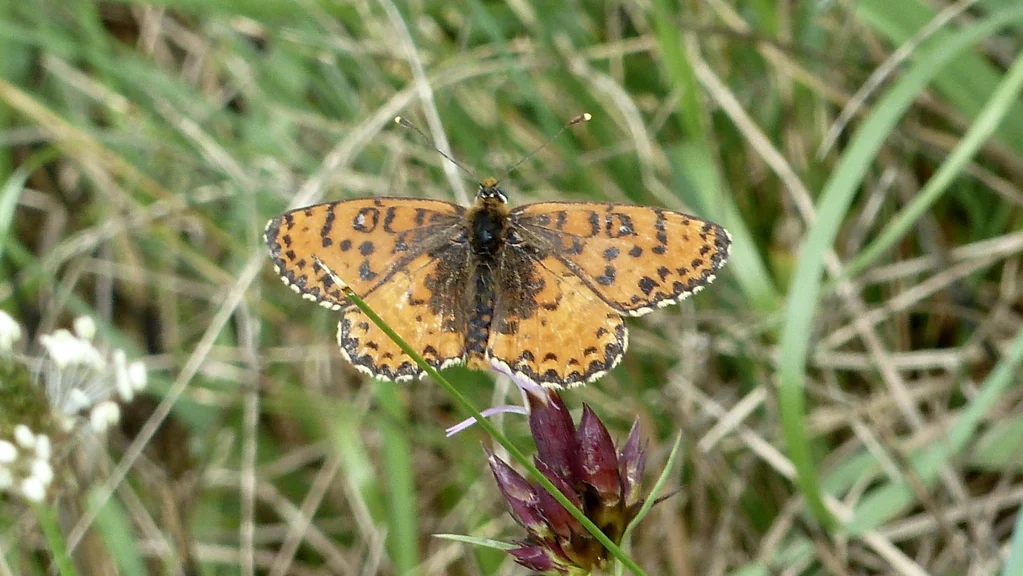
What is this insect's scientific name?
Melitaea didyma
